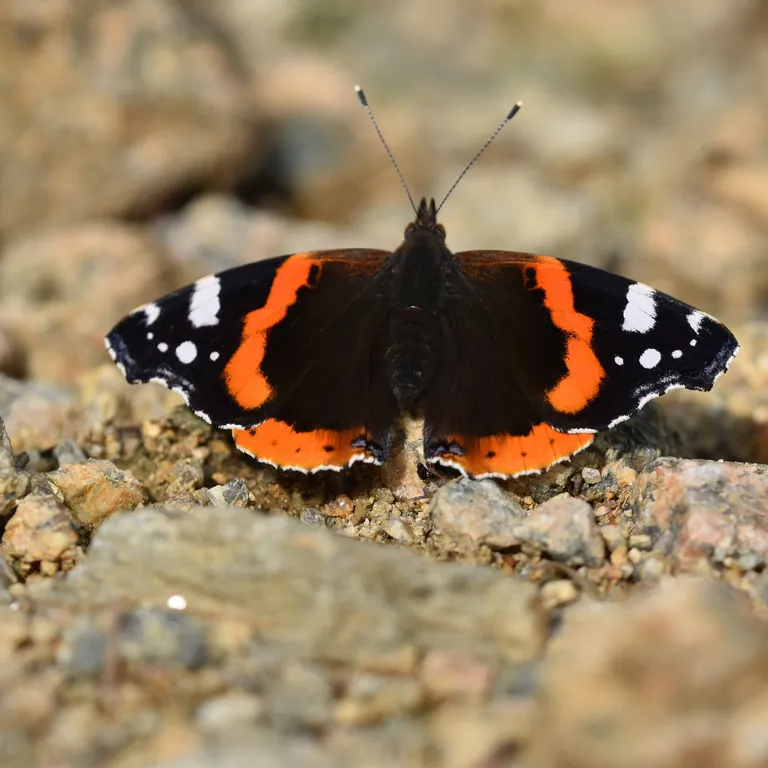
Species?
Vanessa atalanta
